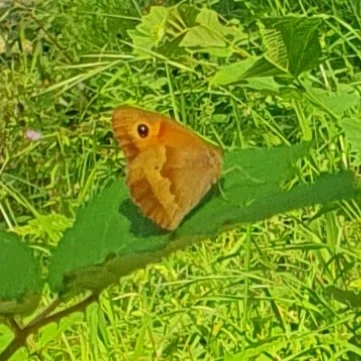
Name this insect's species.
Maniola jurtina
